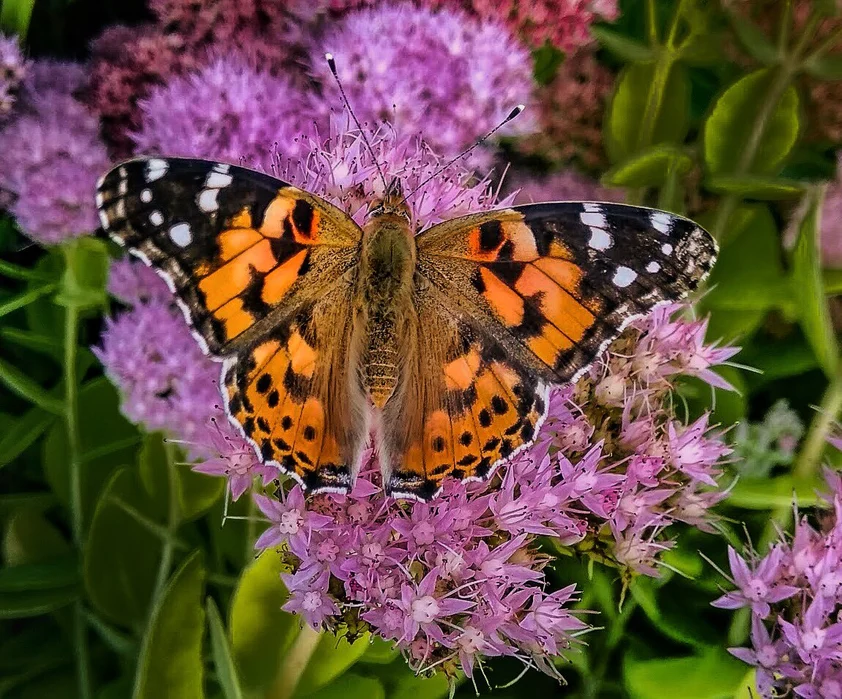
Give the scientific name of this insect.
Vanessa cardui
